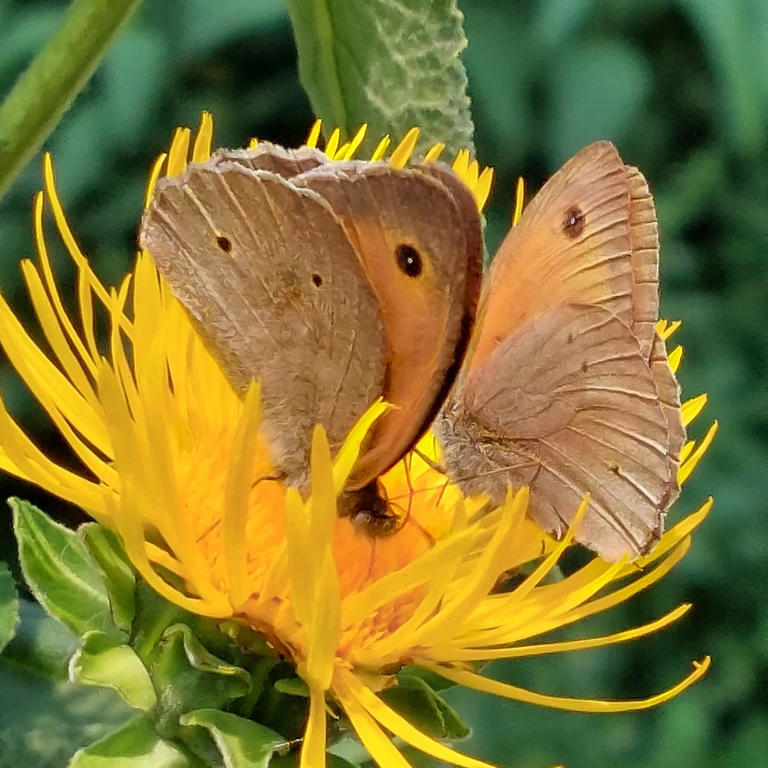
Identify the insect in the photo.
Maniola jurtina
